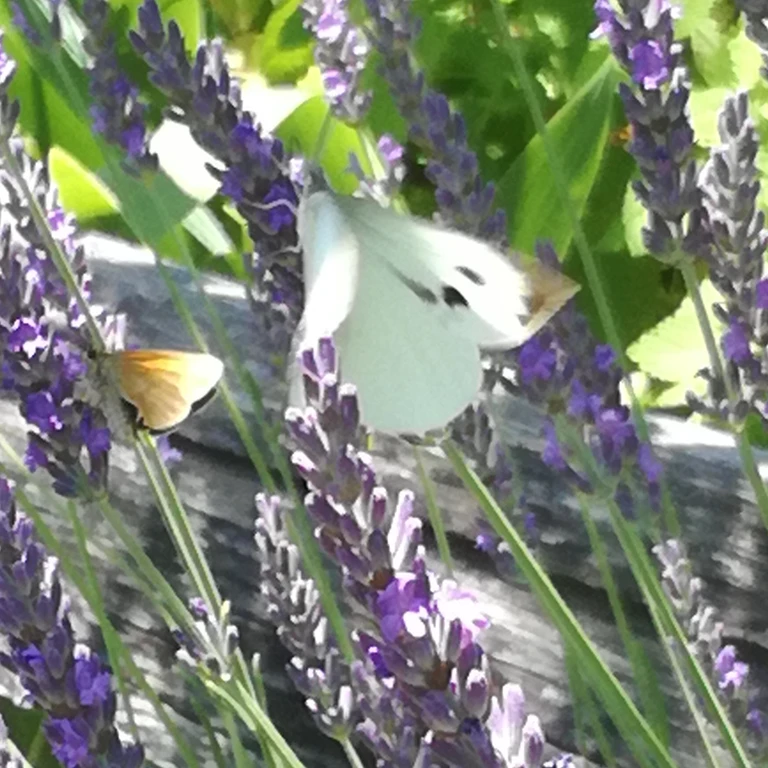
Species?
Pieris brassicae
